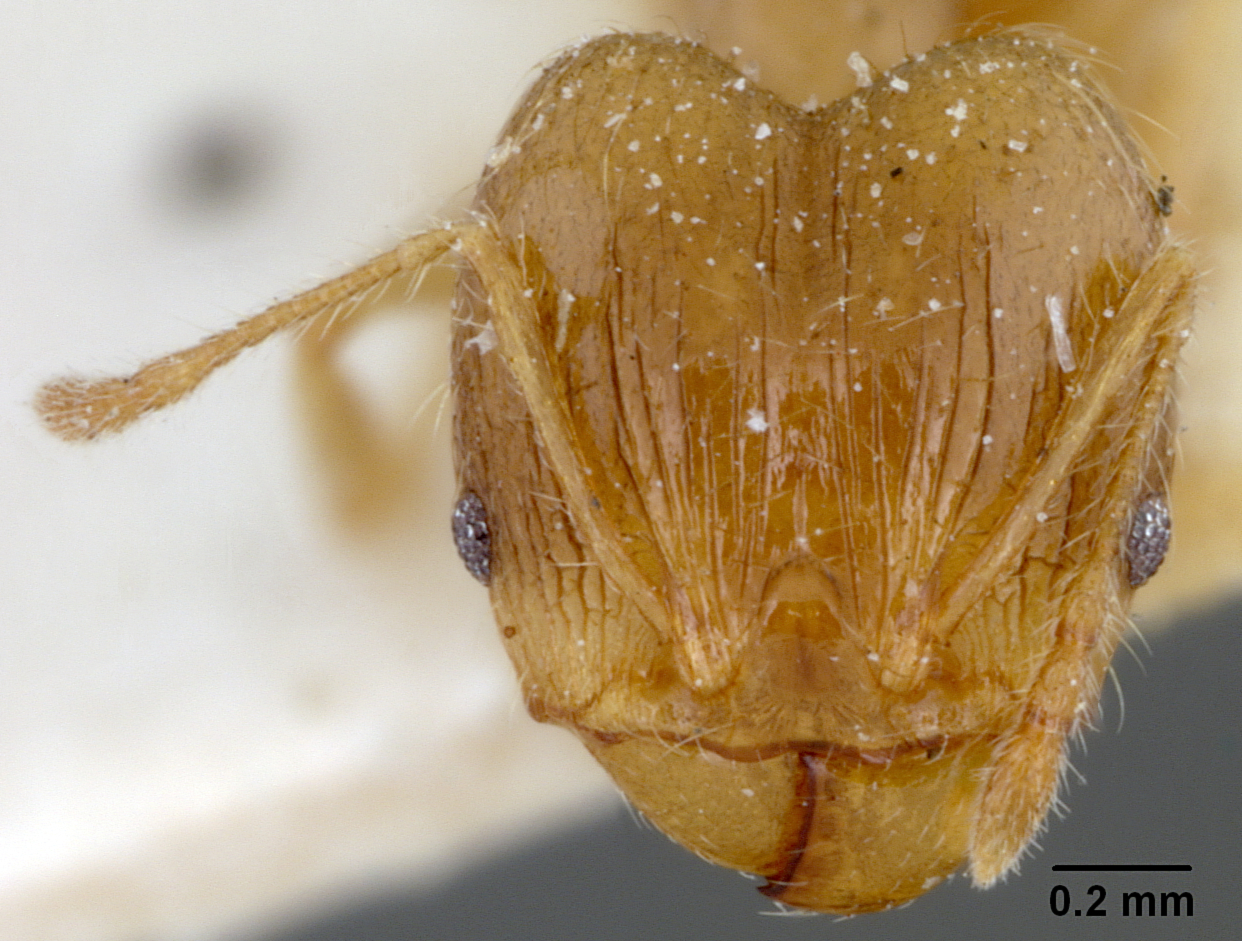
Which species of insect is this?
Pheidole squalida
